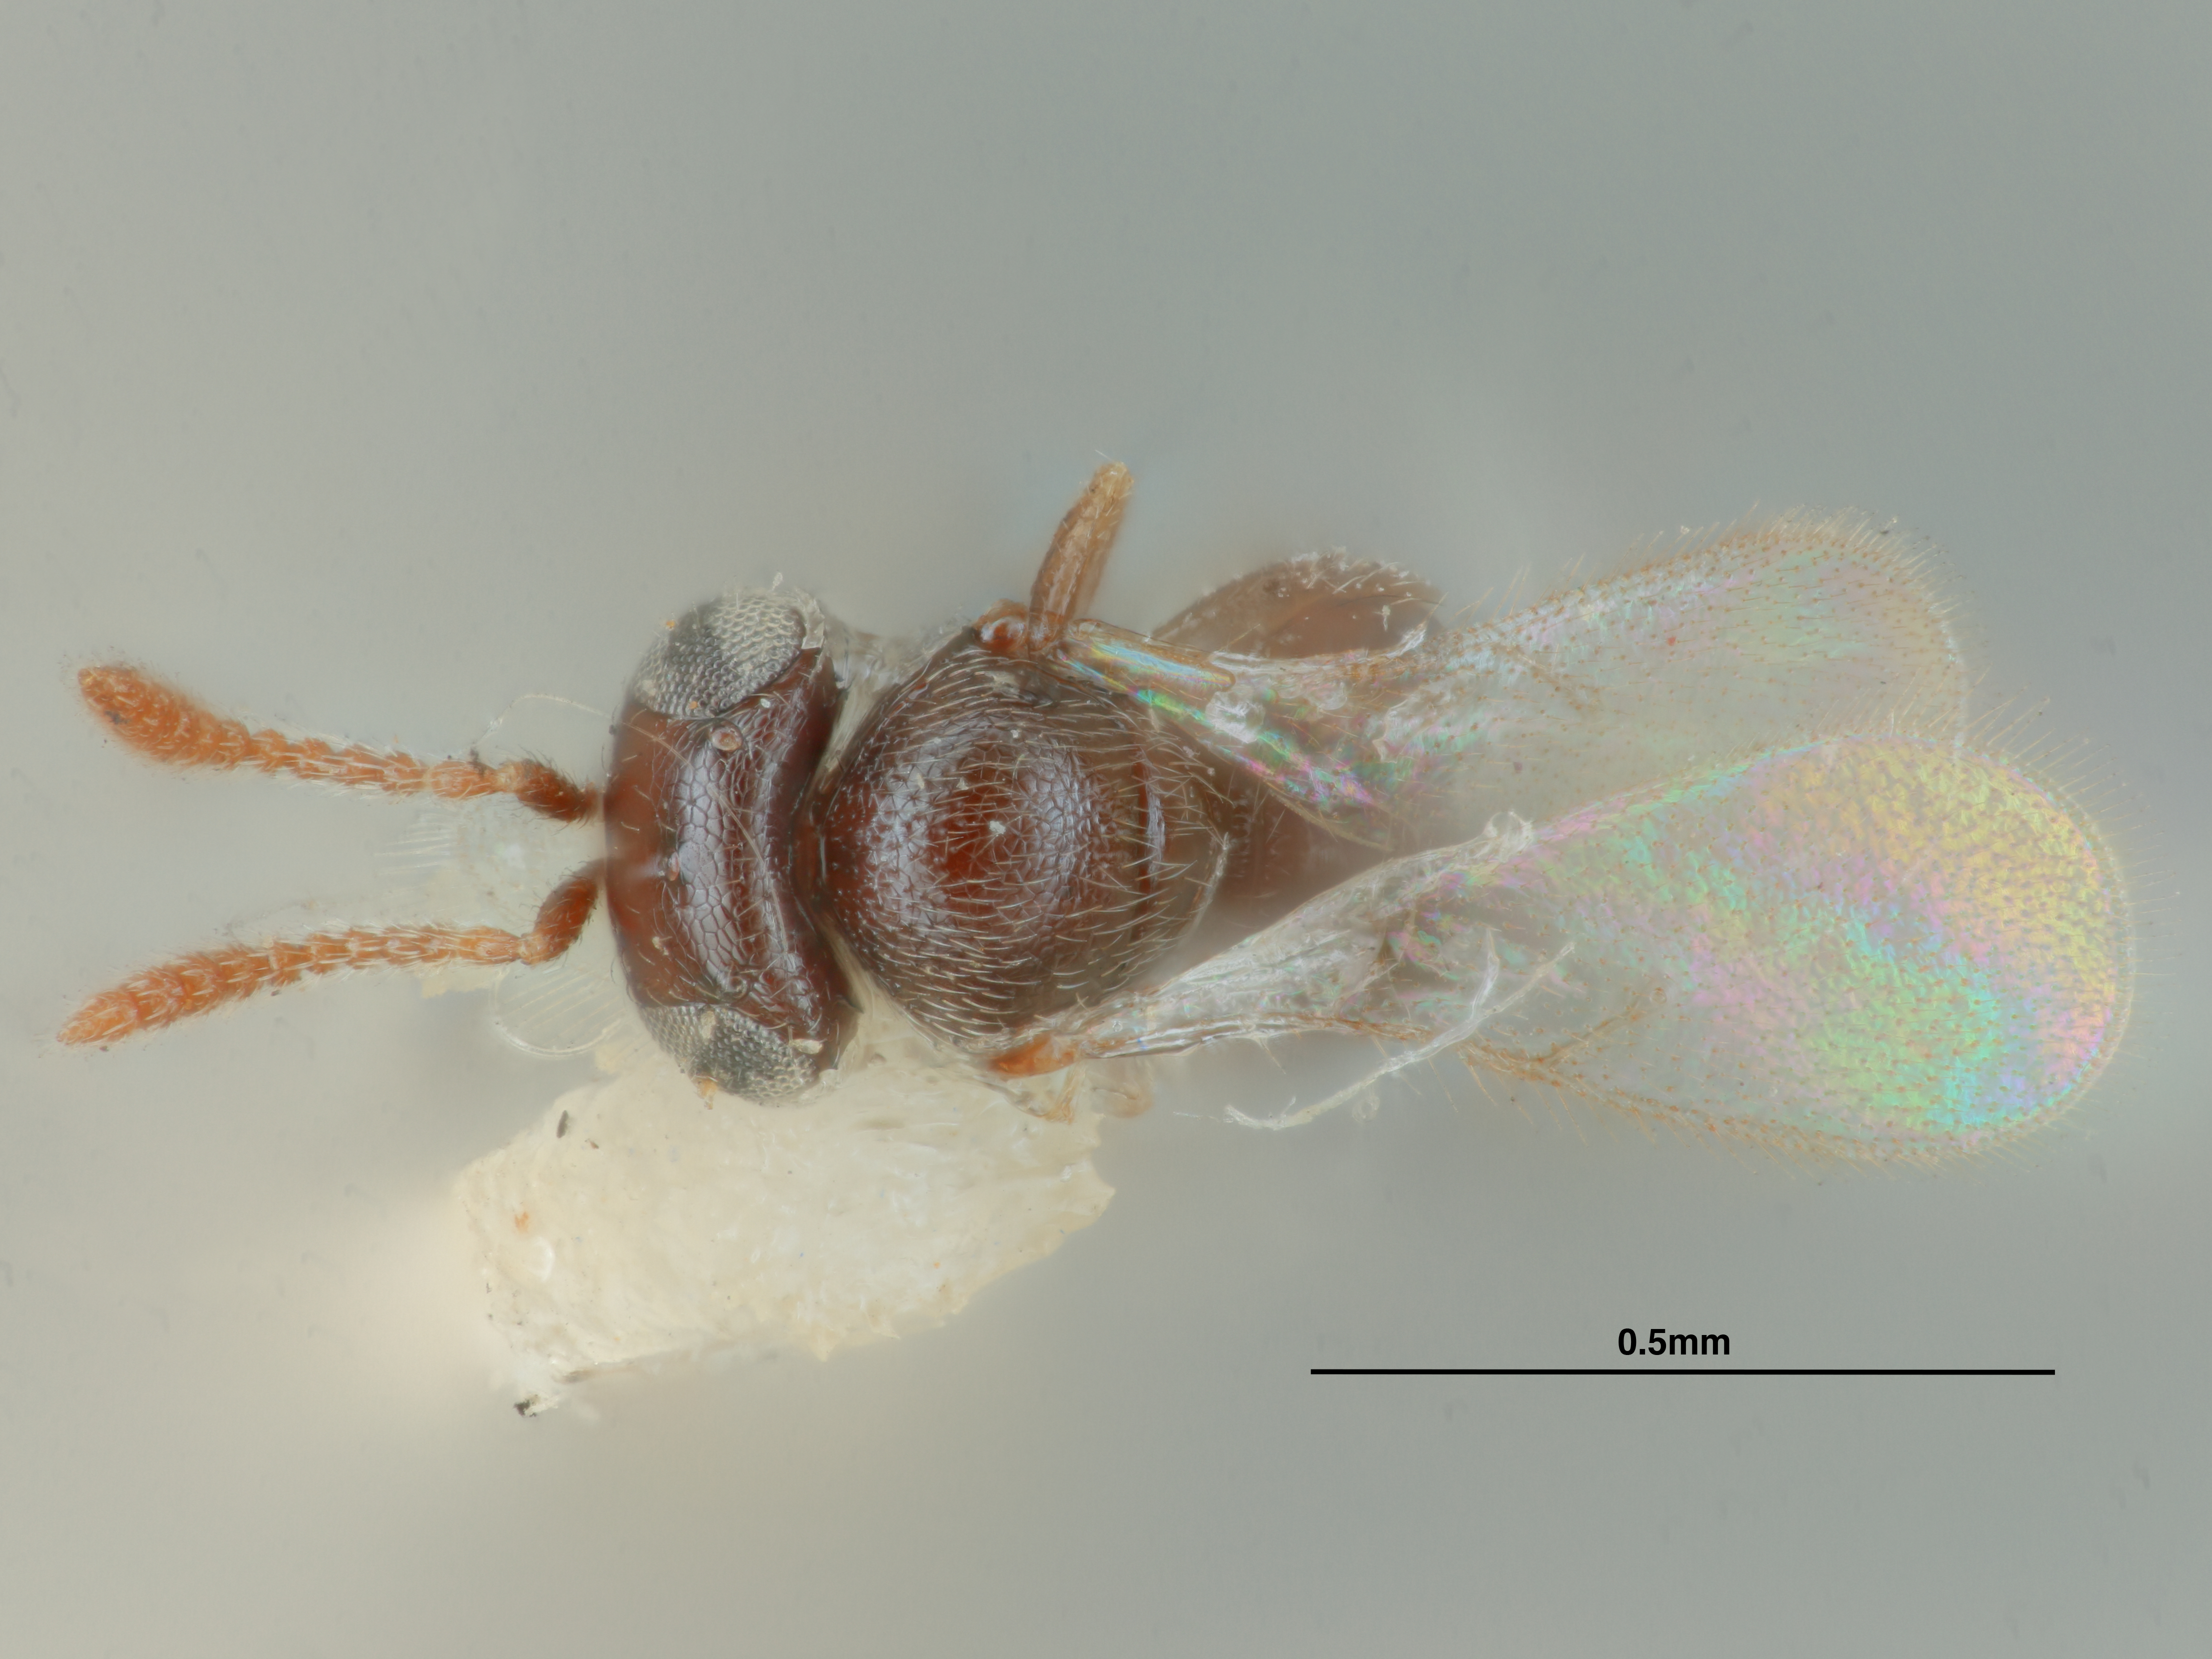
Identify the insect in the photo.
Telenomus spilosomatis
